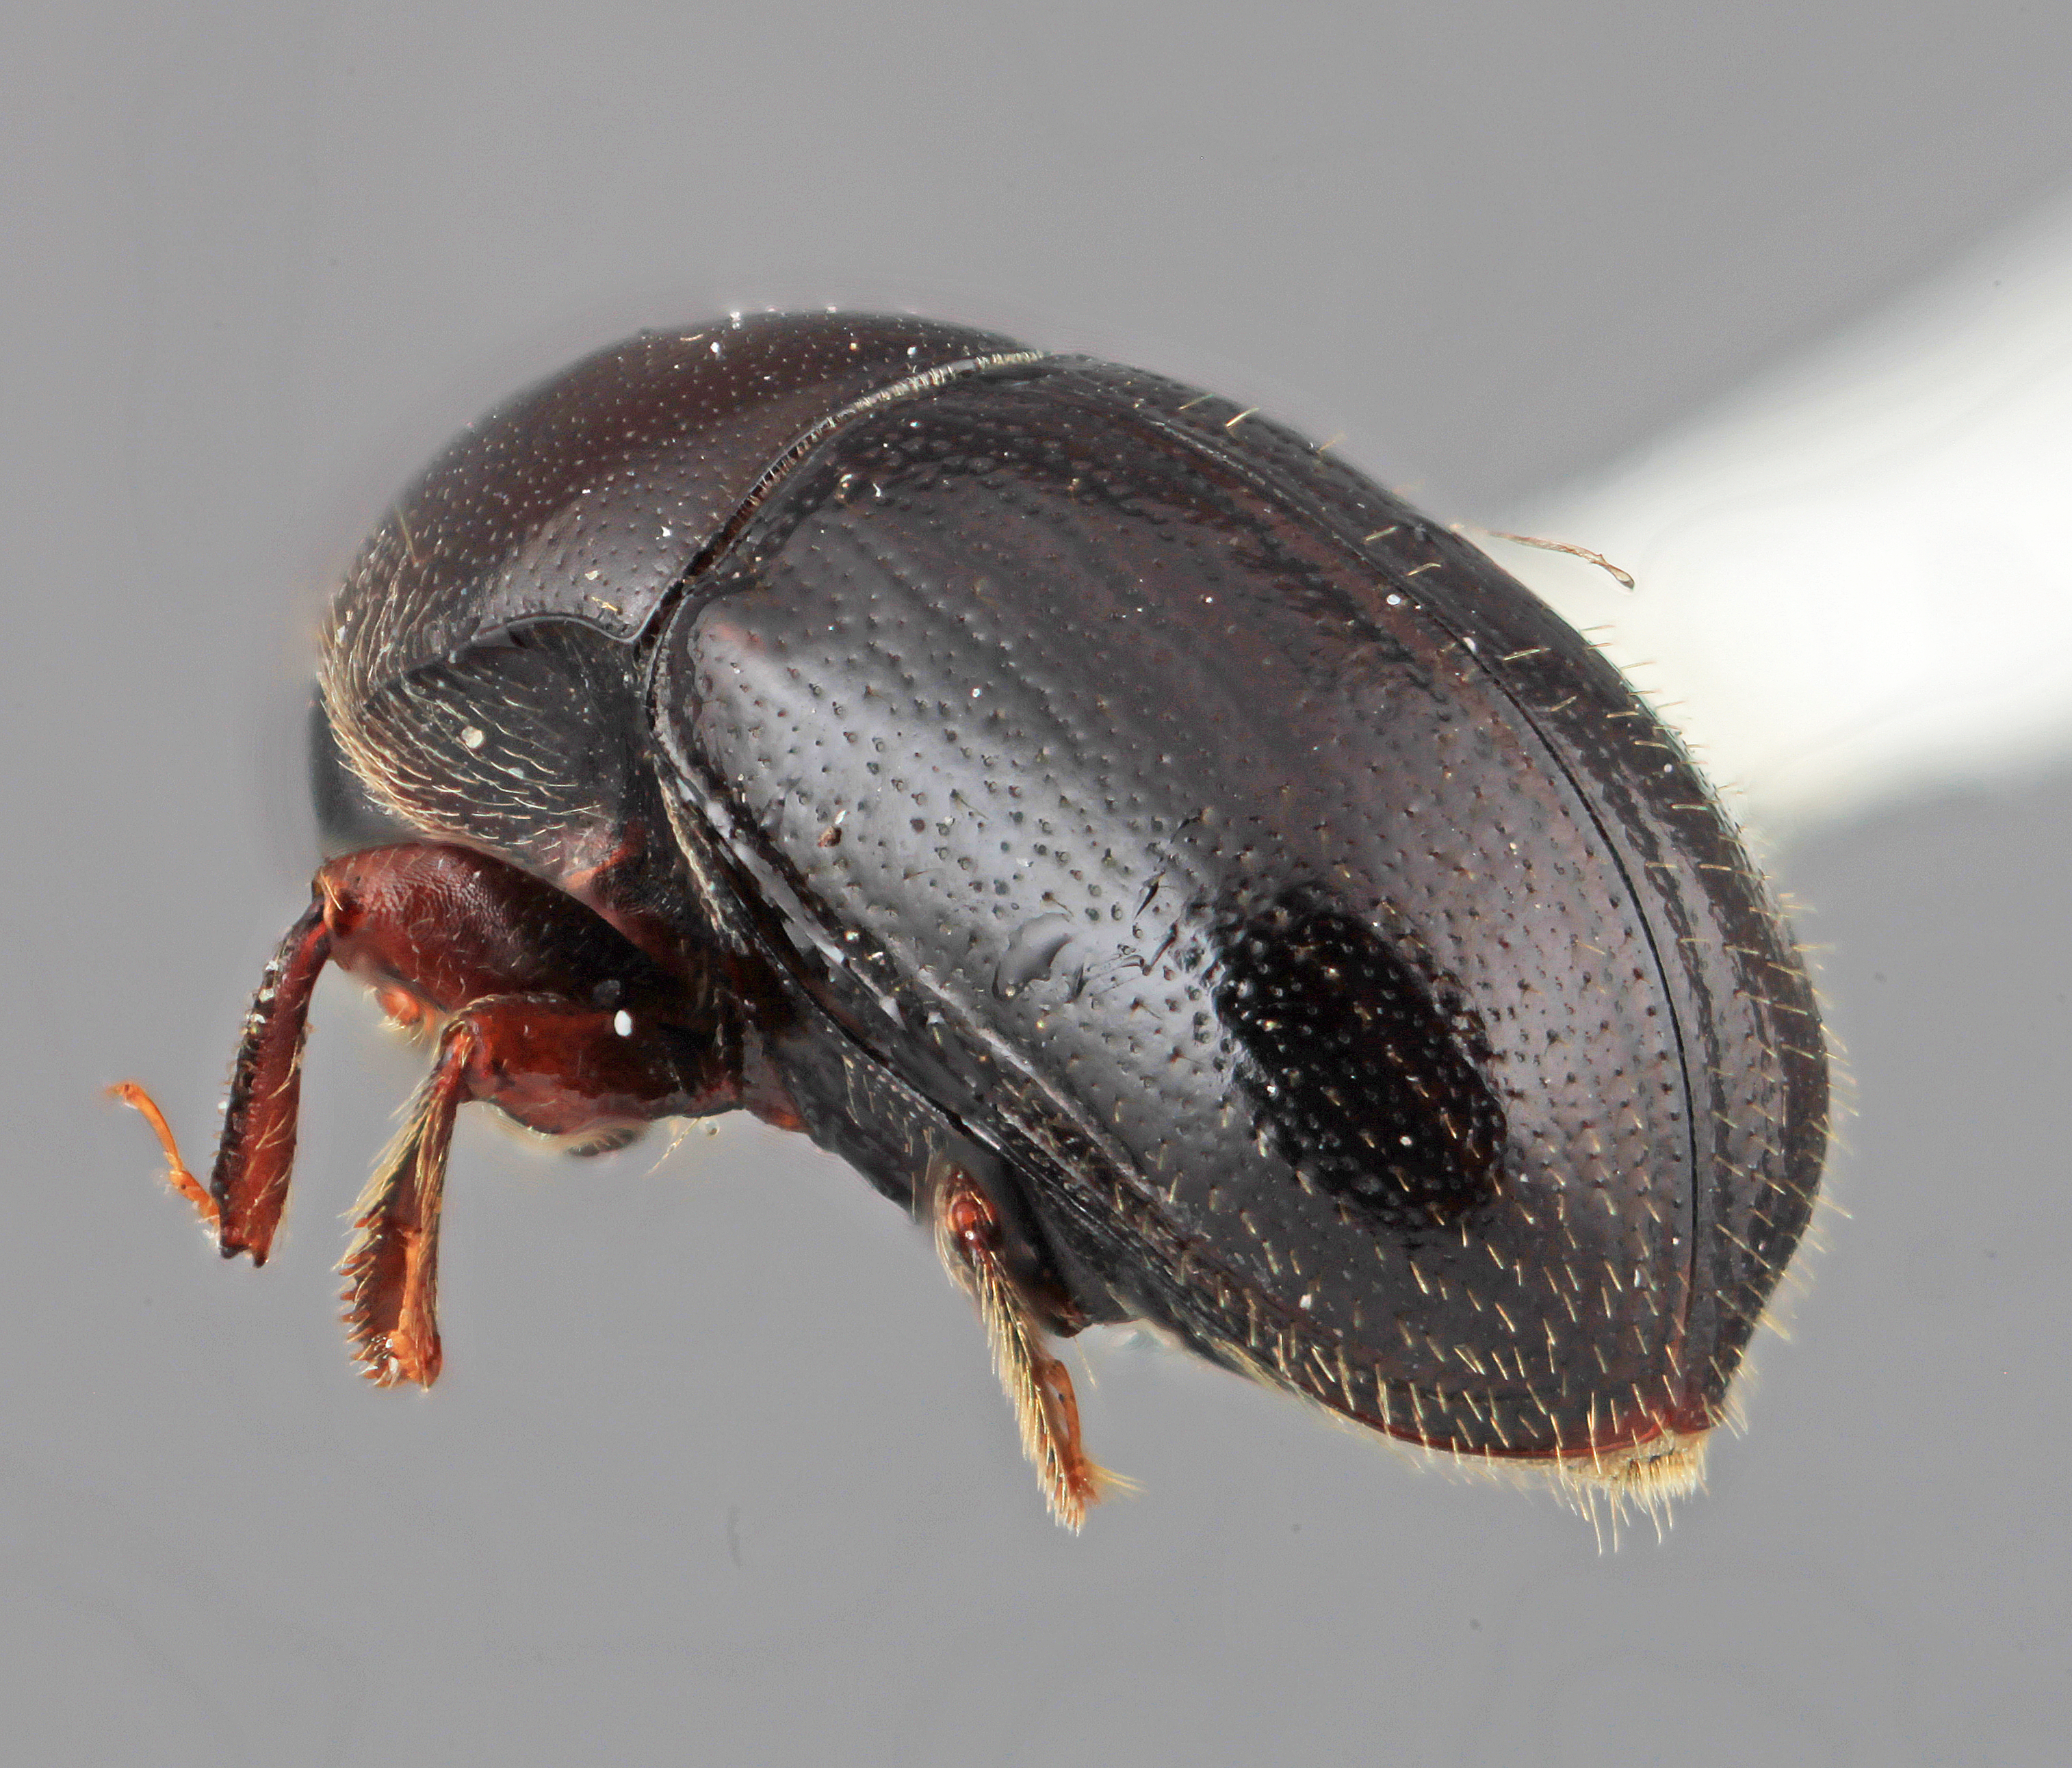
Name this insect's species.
Scolytodes jucundus
